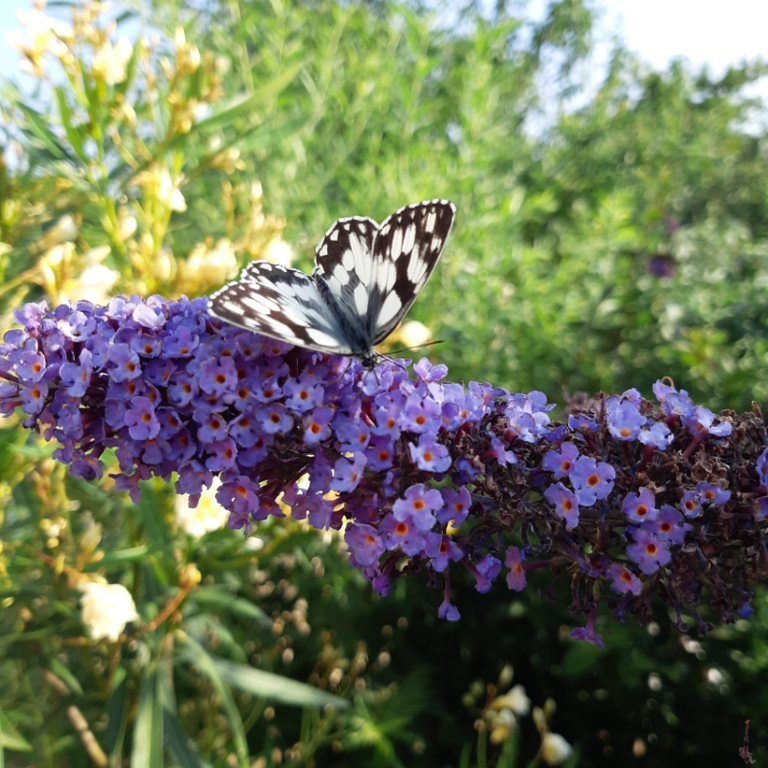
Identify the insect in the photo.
Melanargia galathea
